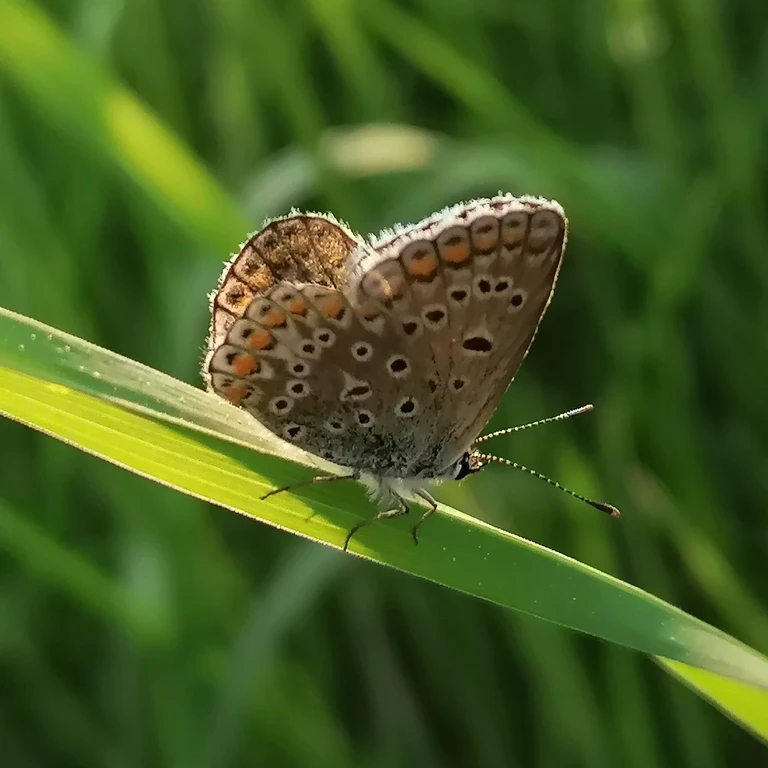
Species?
Polyommatus icarus
